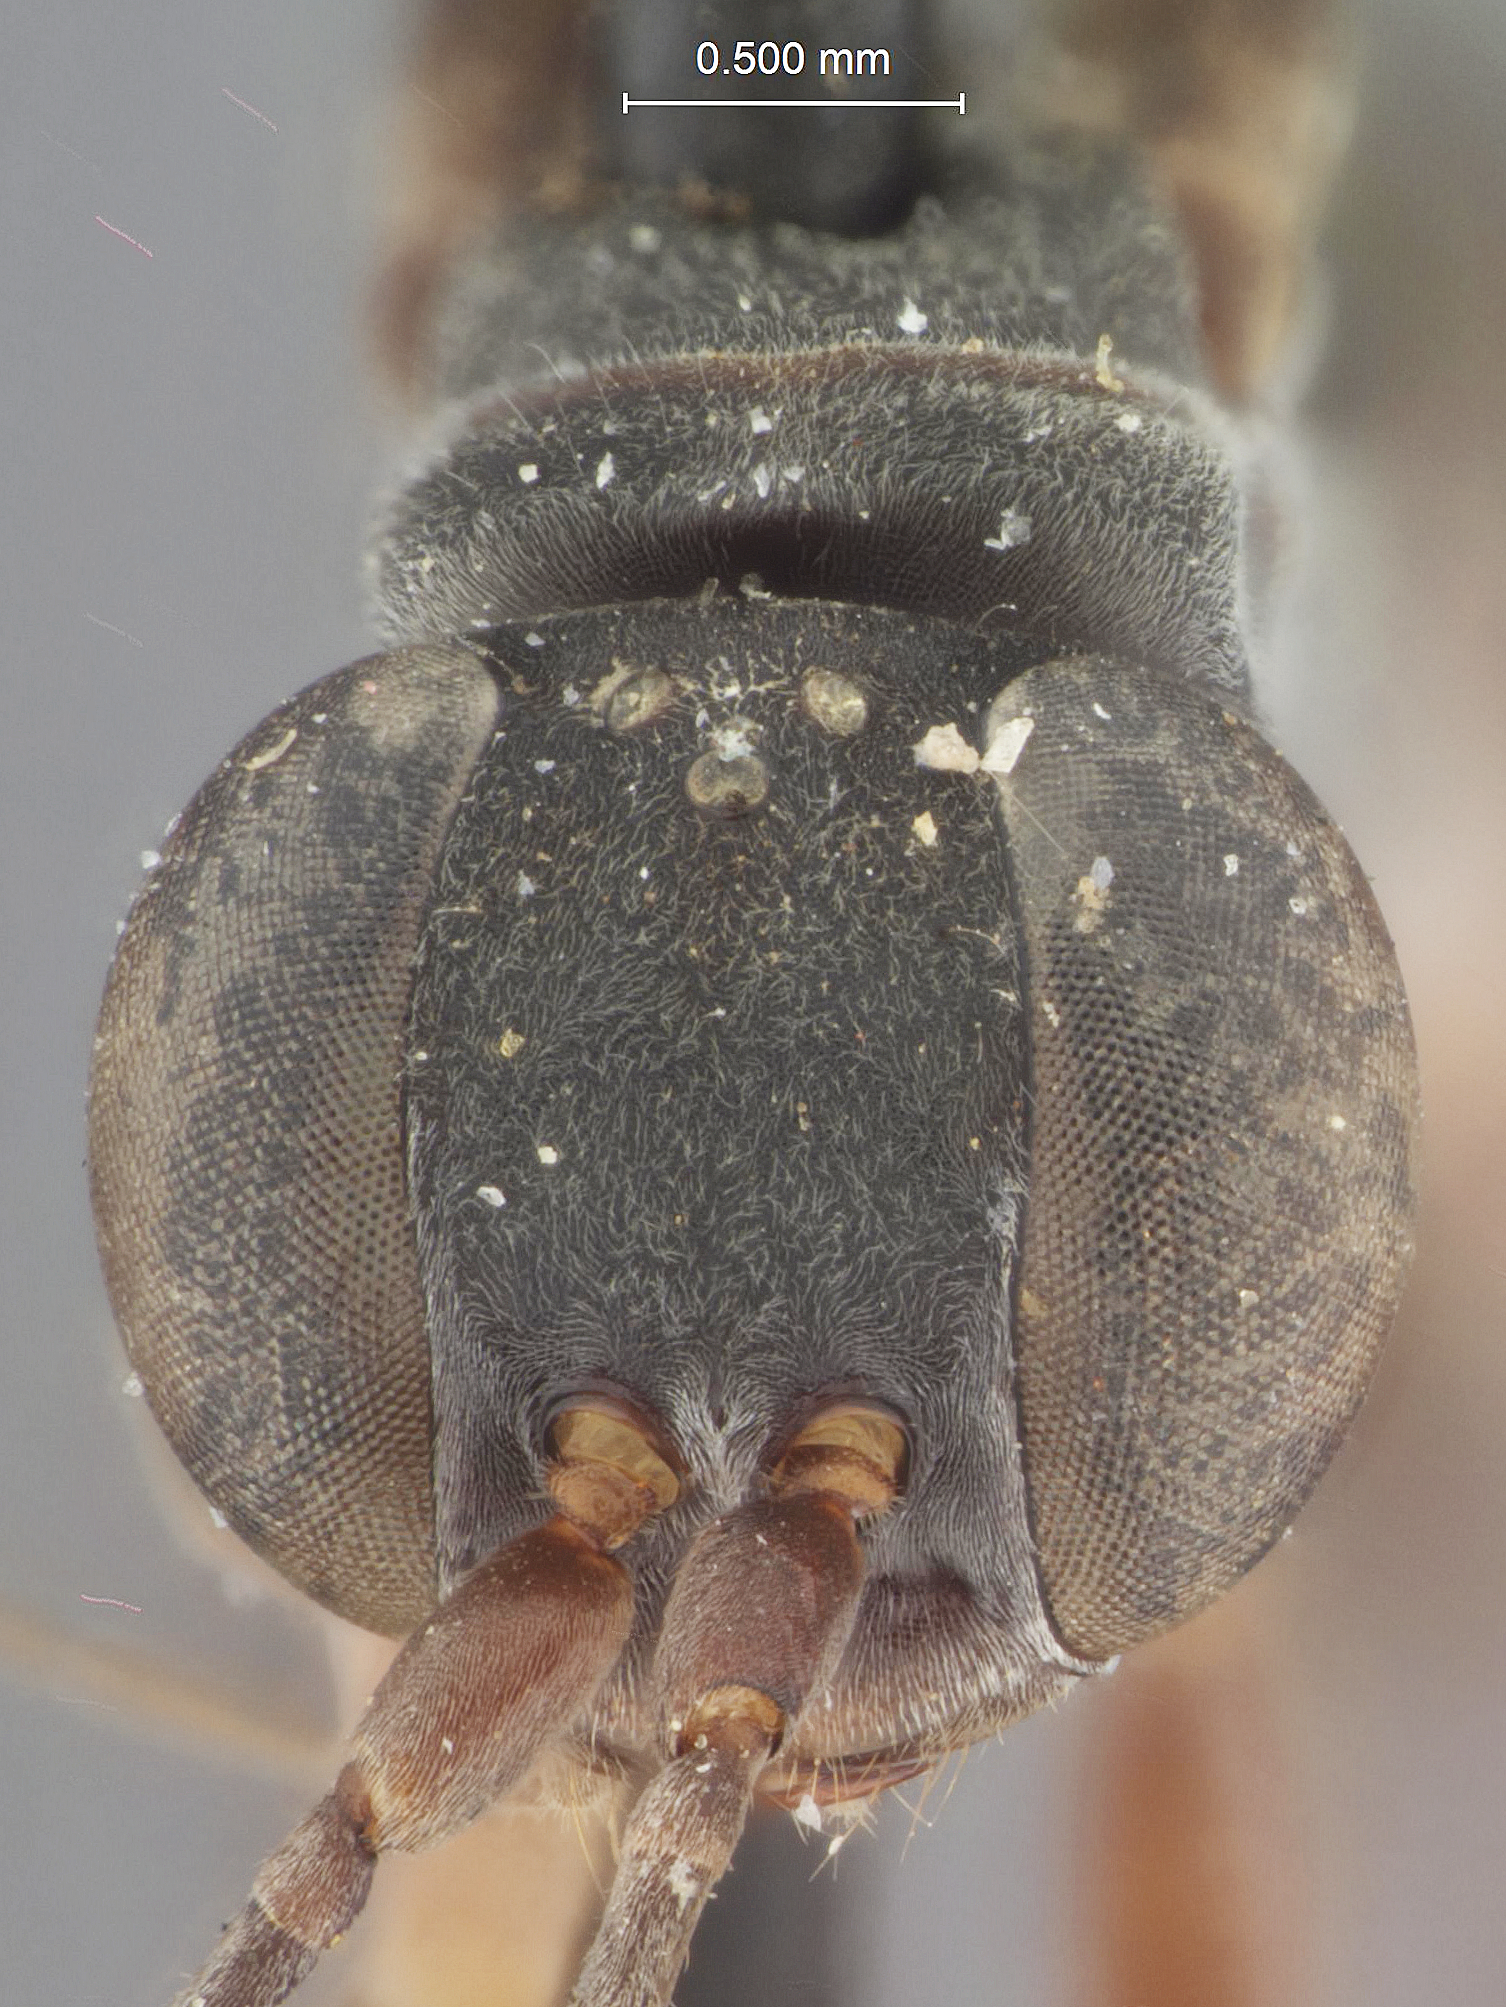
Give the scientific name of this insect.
Balboana pulchella
